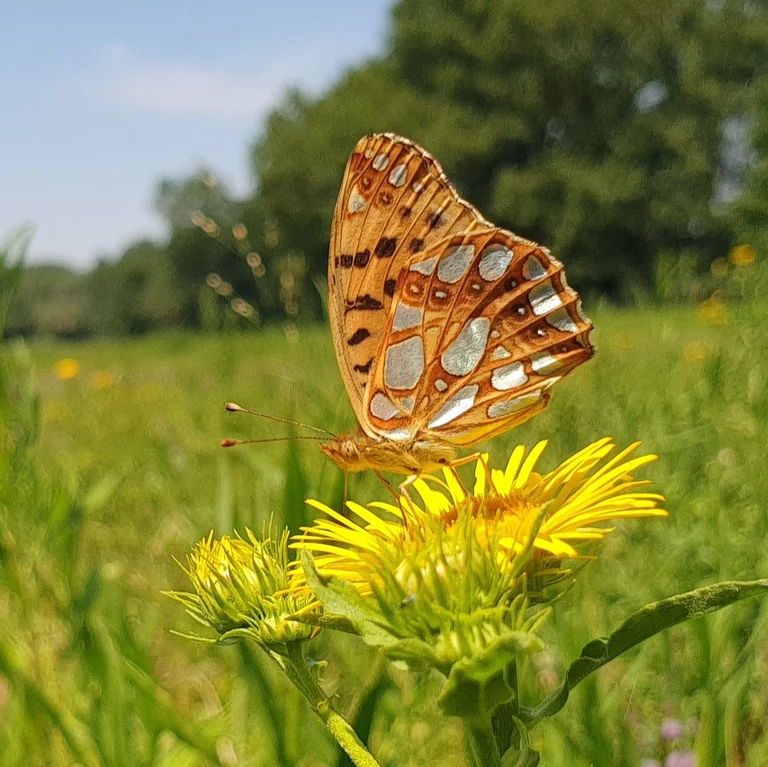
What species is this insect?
Issoria lathonia
